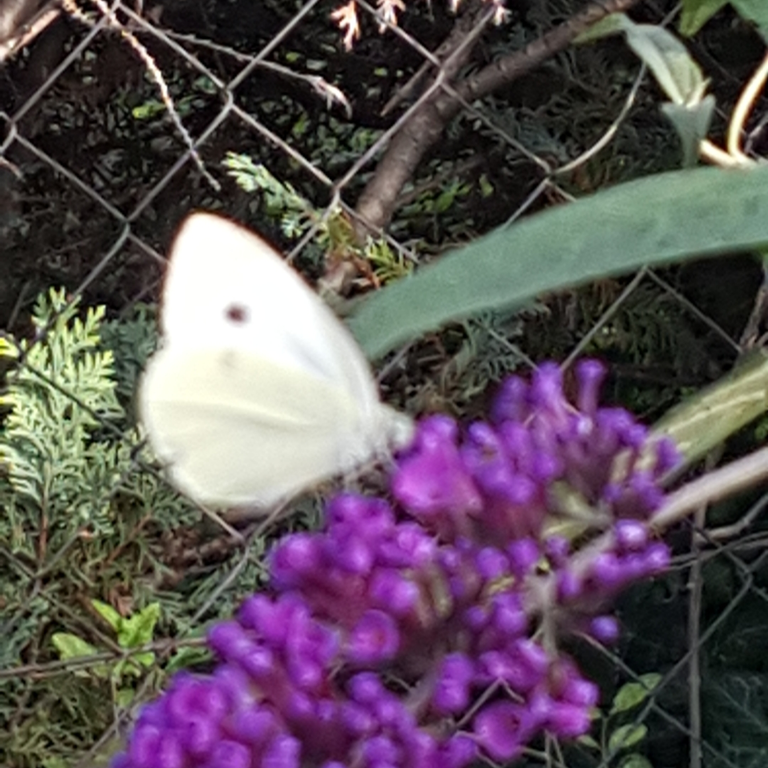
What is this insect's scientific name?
Pieris rapae
